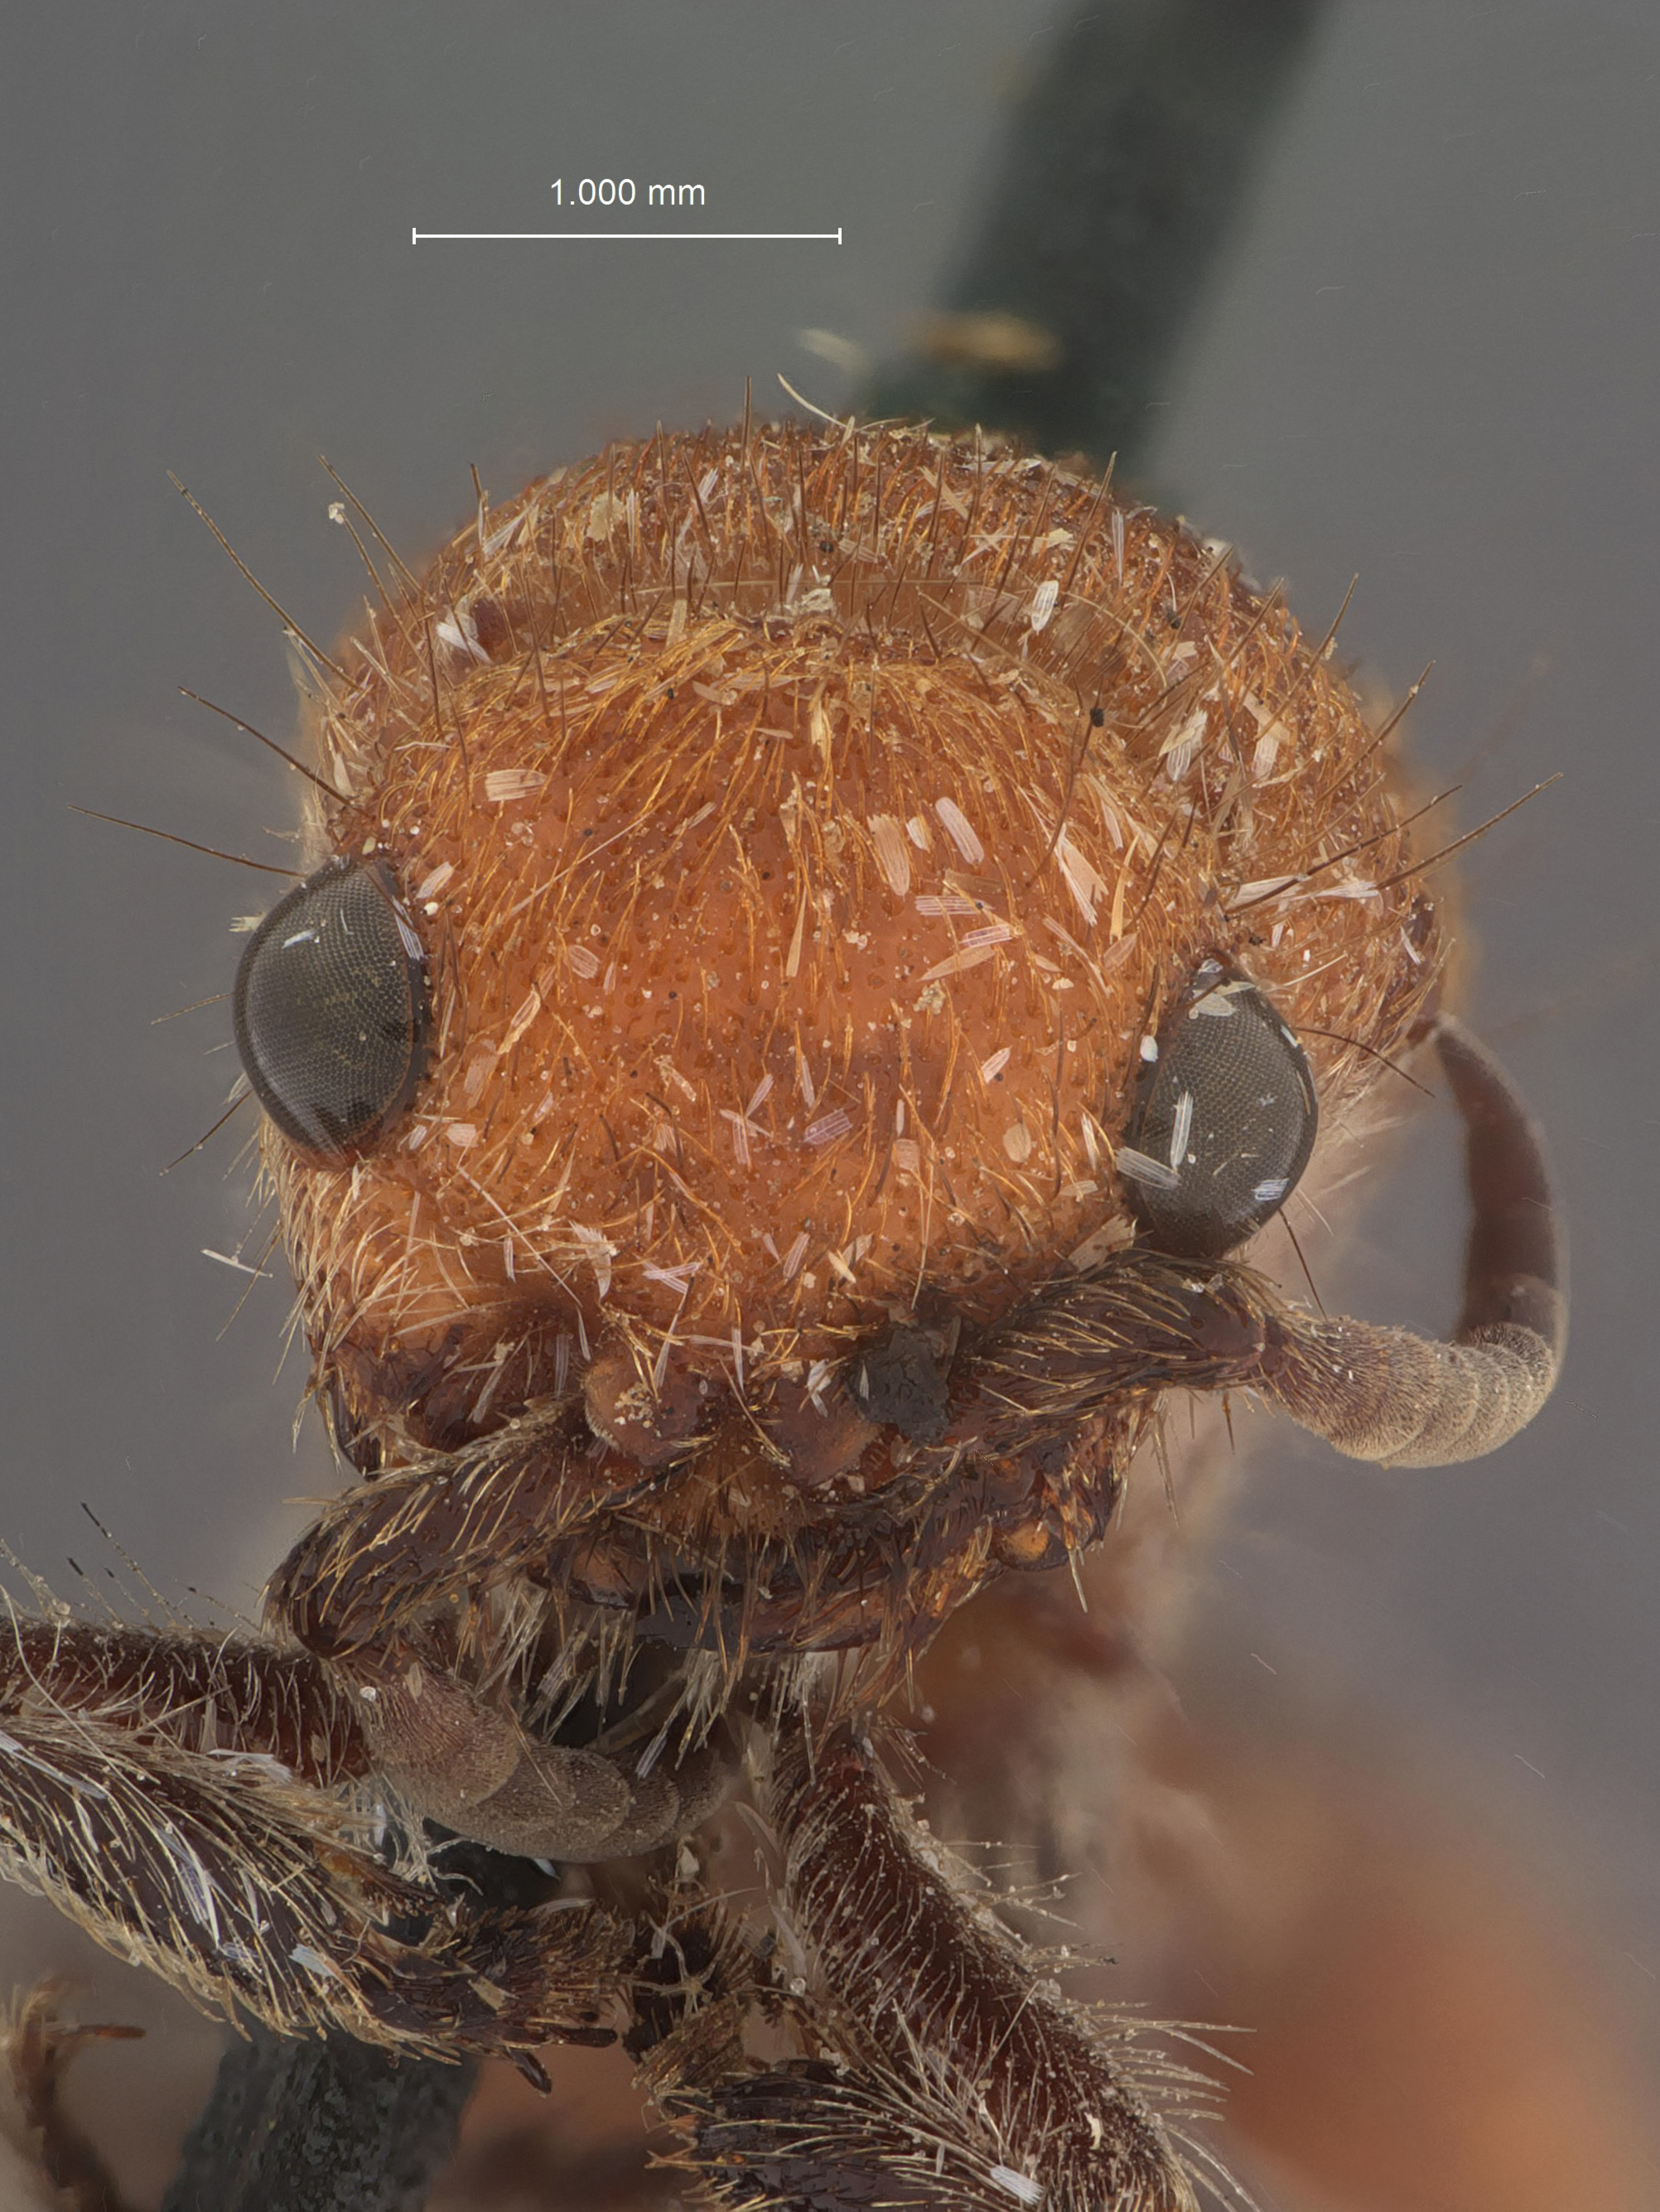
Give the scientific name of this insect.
Dasymutilla coloradella
